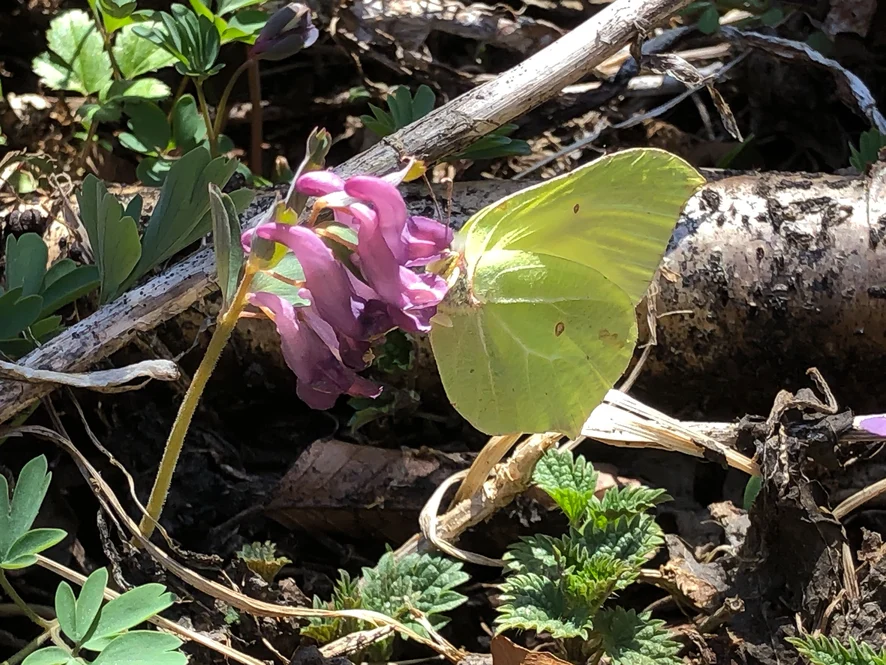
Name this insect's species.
Gonepteryx rhamni
